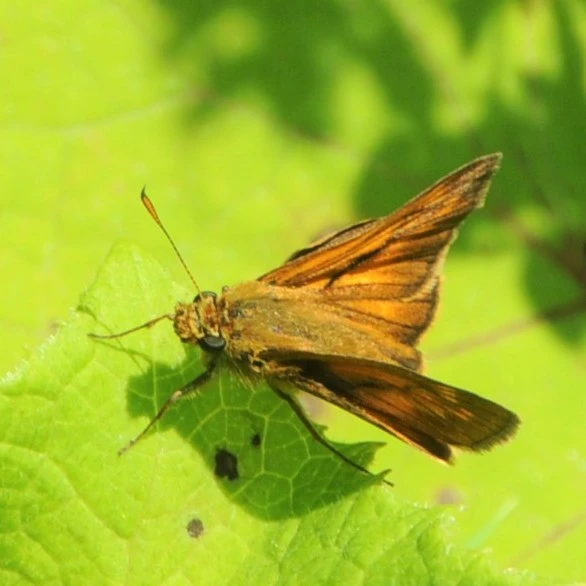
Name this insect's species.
Ochlodes sylvanus (also Ochlodes venata)
